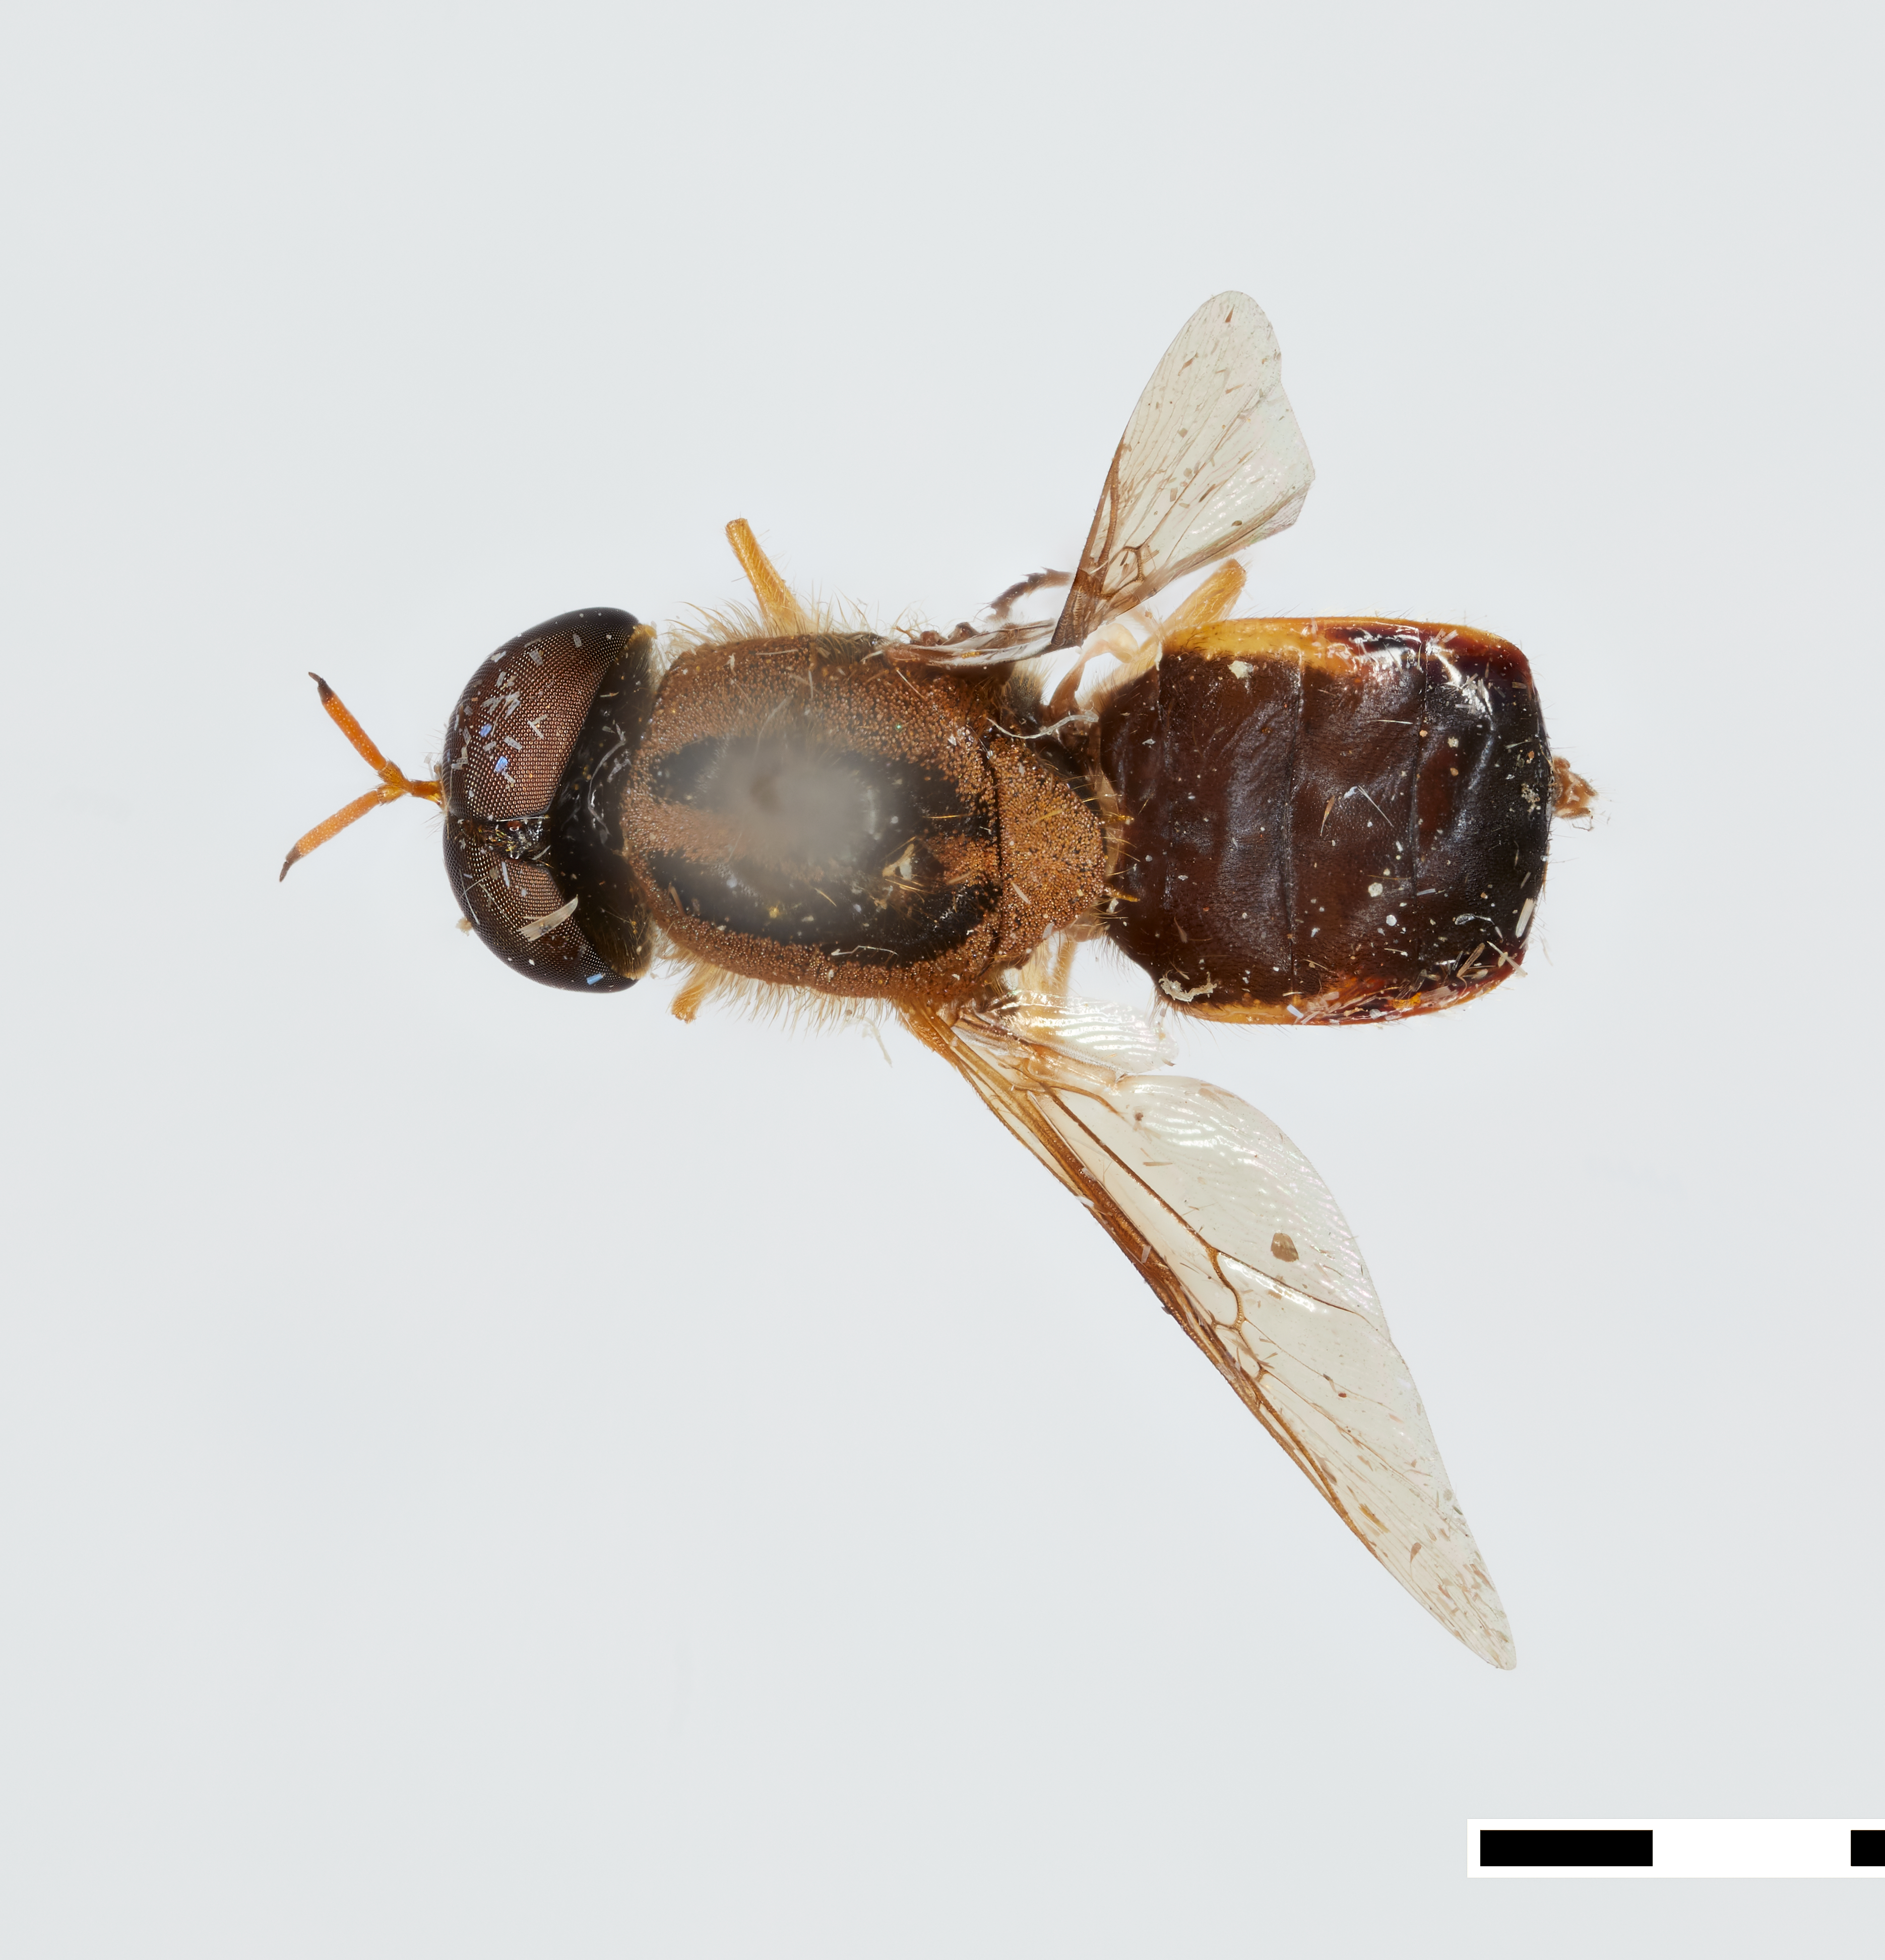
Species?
Eulalia aureovestis
